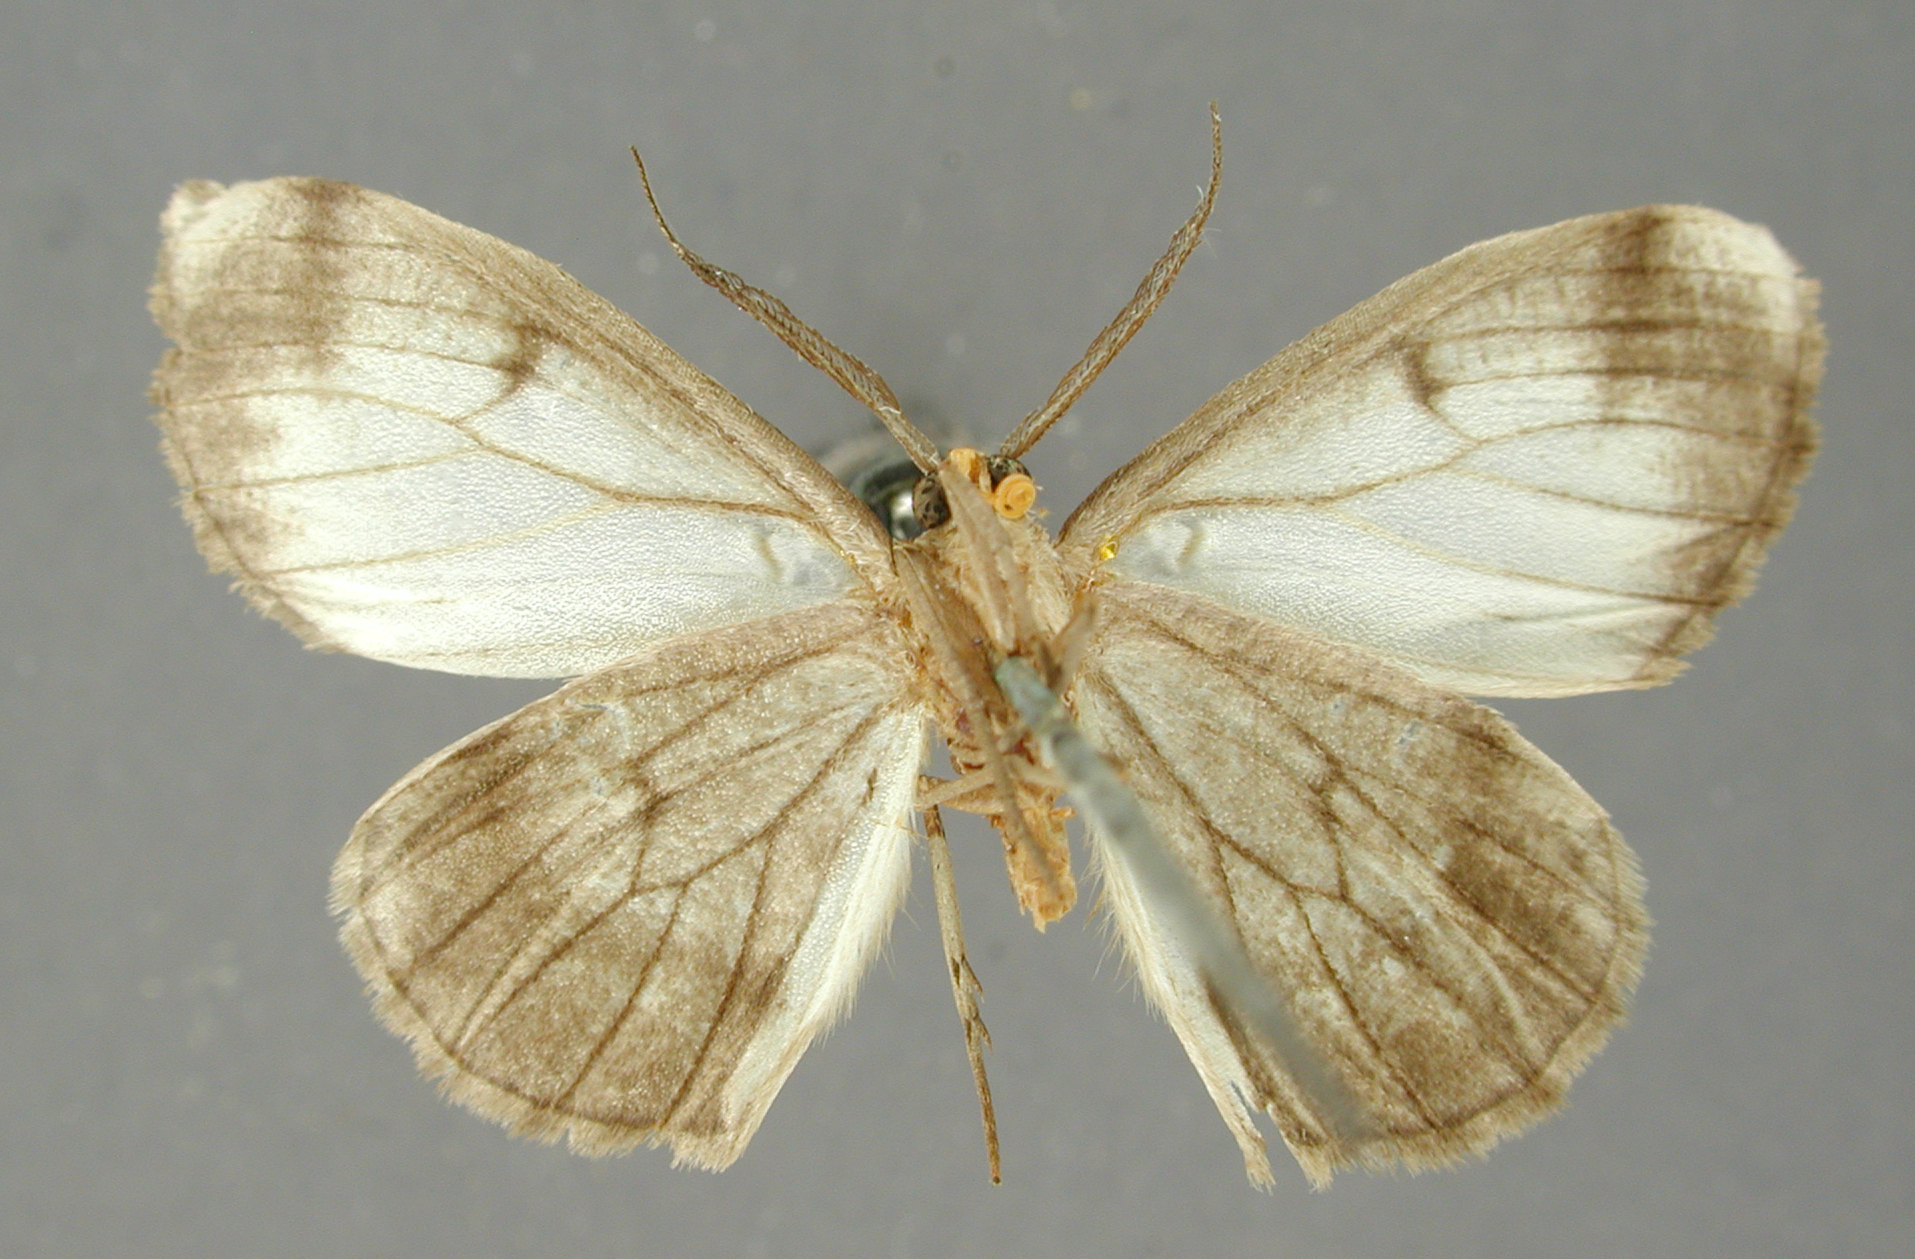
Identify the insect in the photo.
Nipteria mundaoides
